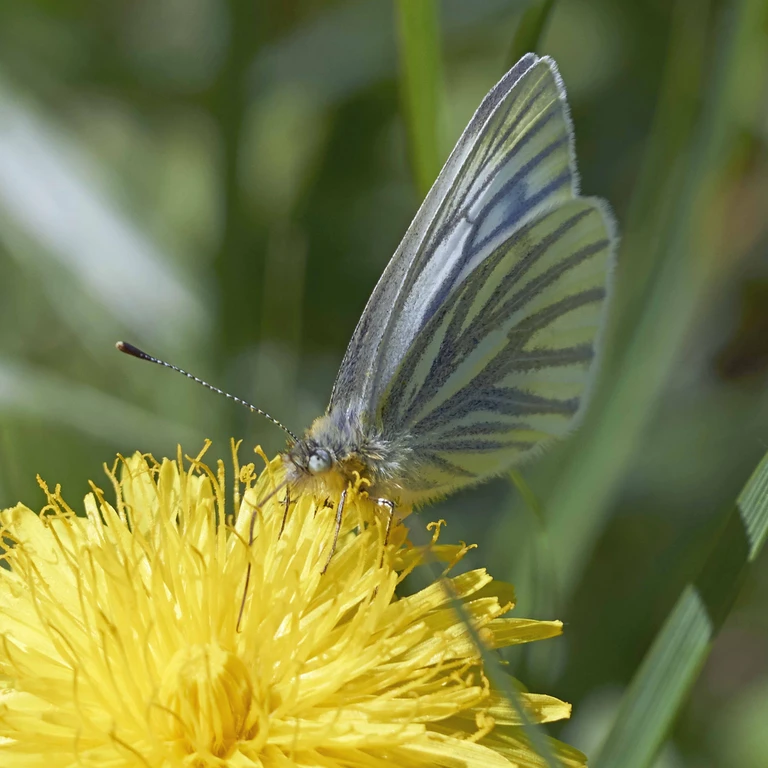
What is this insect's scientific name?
Pieris napi
